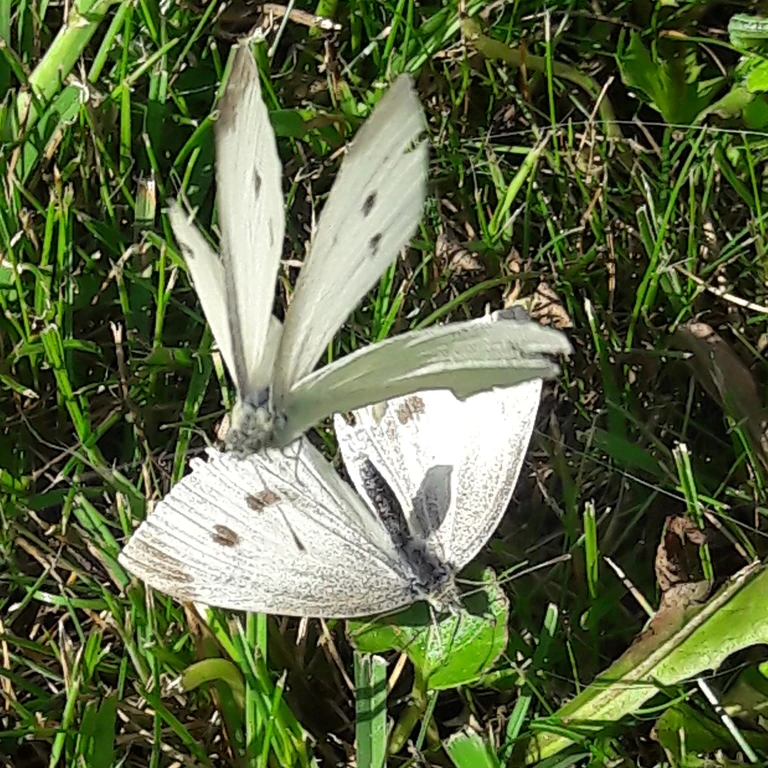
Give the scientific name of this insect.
Pieris rapae
